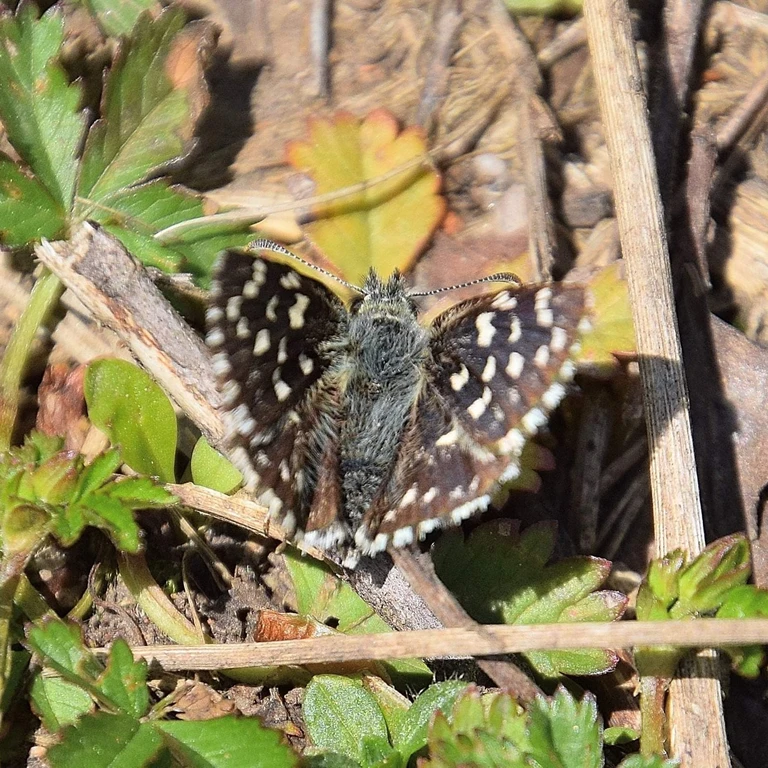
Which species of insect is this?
Pyrgus malvae
